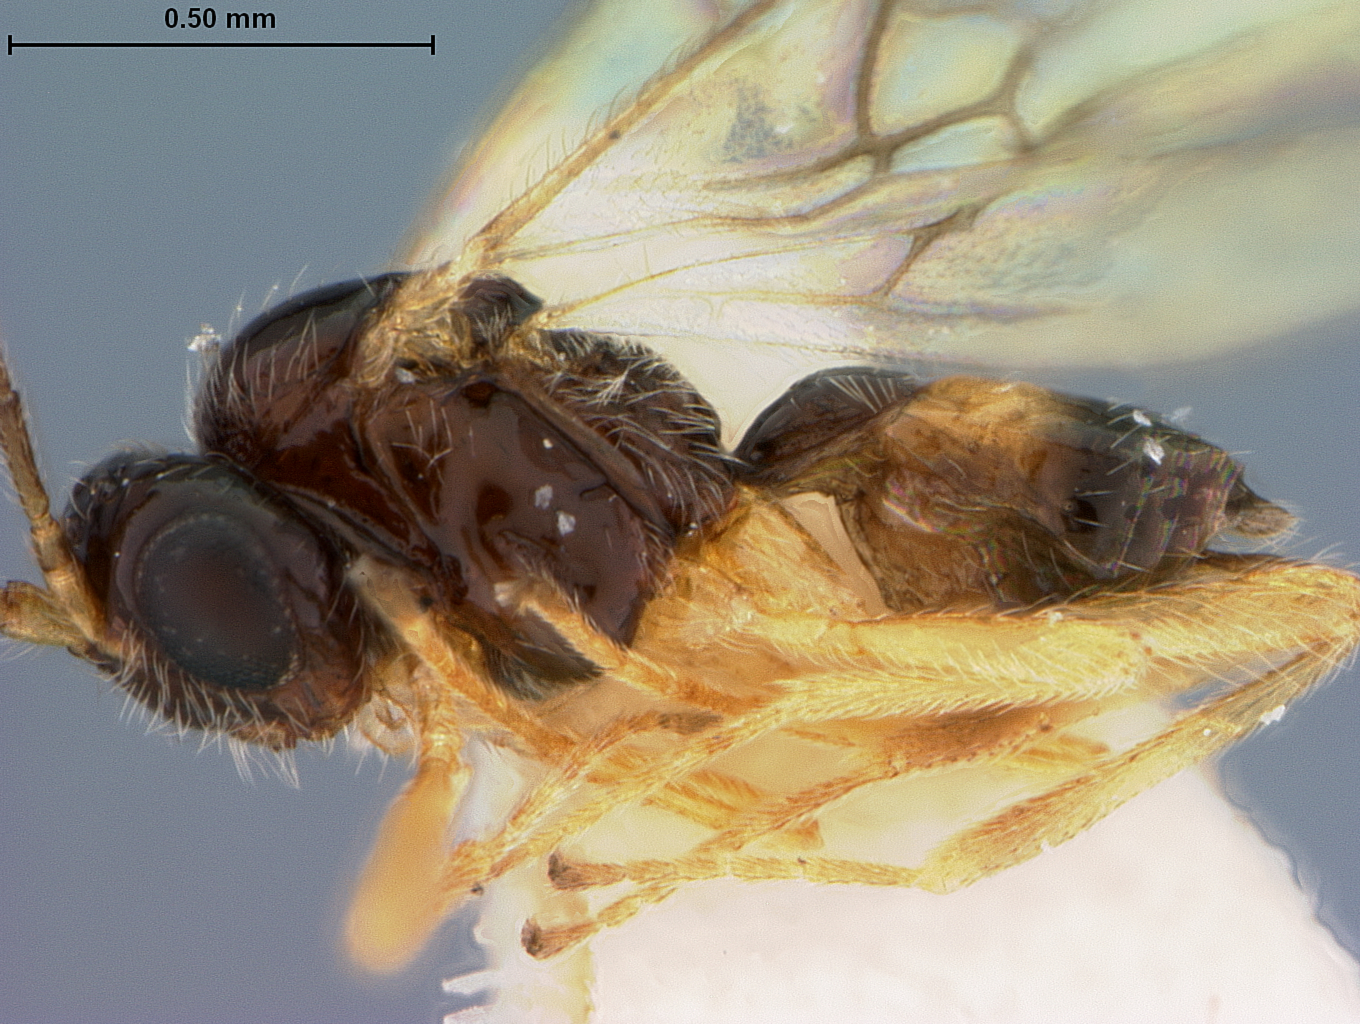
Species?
Opius eupatorii
